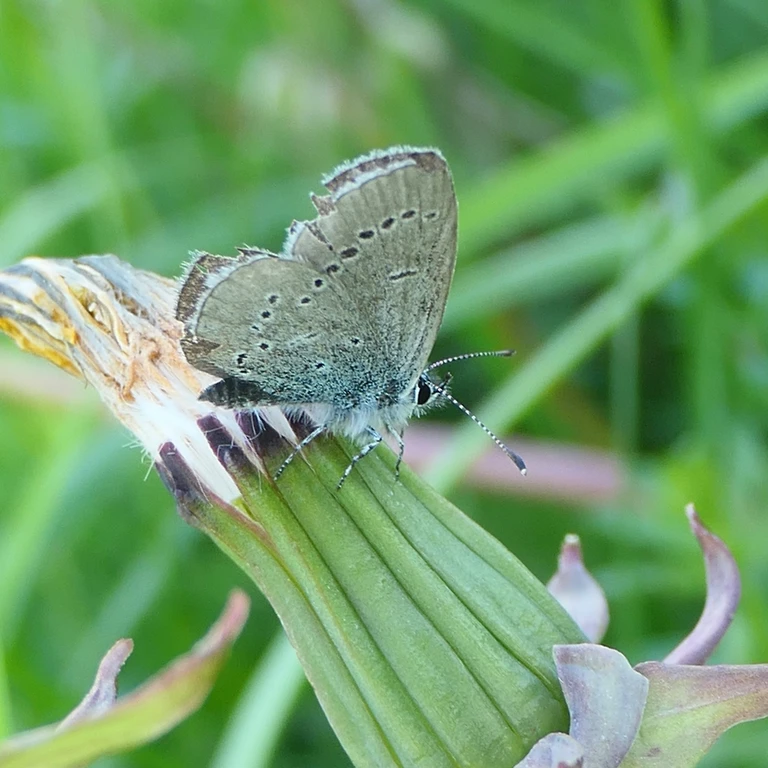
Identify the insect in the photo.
Cupido minimus
